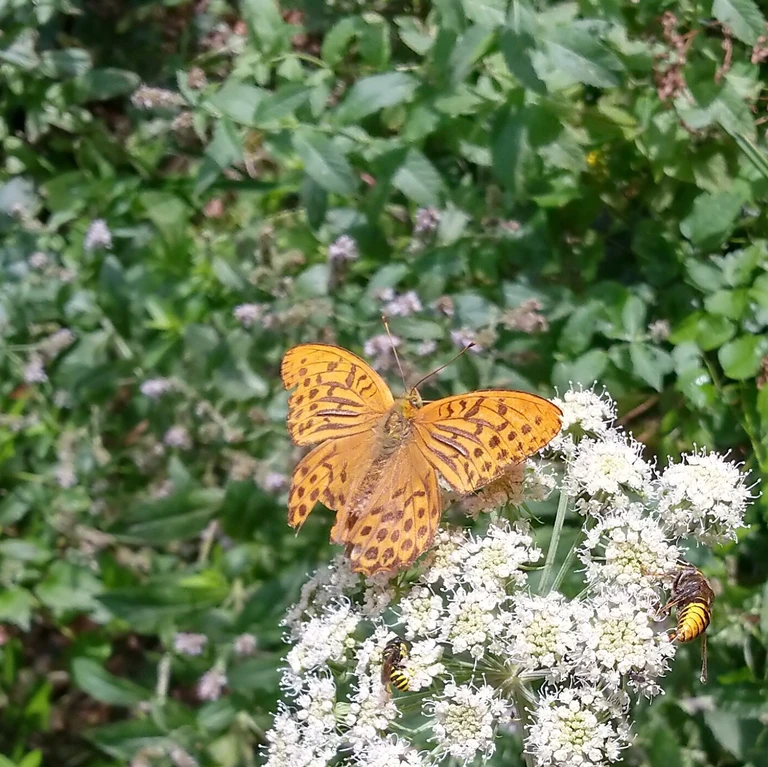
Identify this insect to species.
Argynnis paphia
